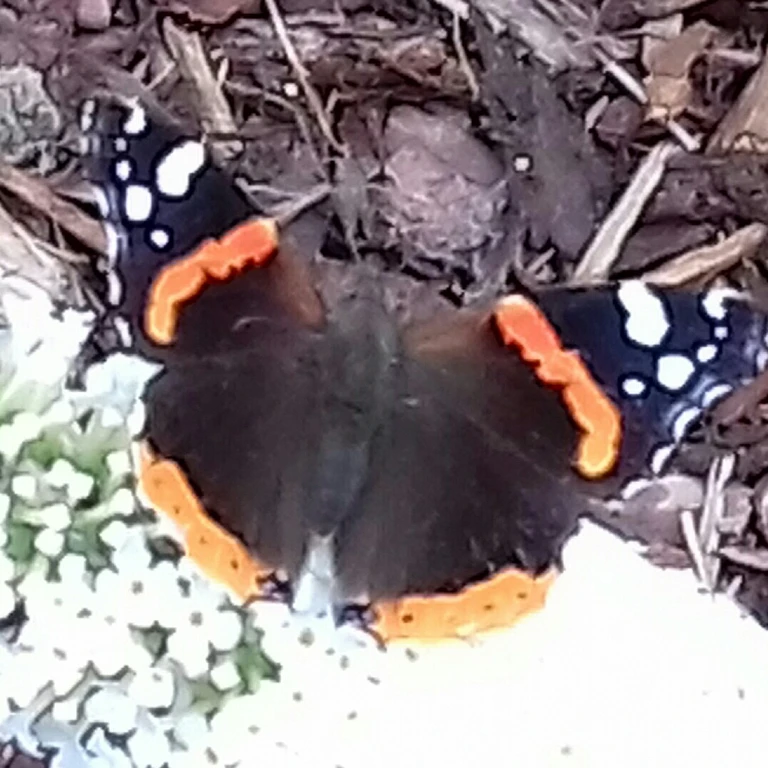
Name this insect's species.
Vanessa atalanta
